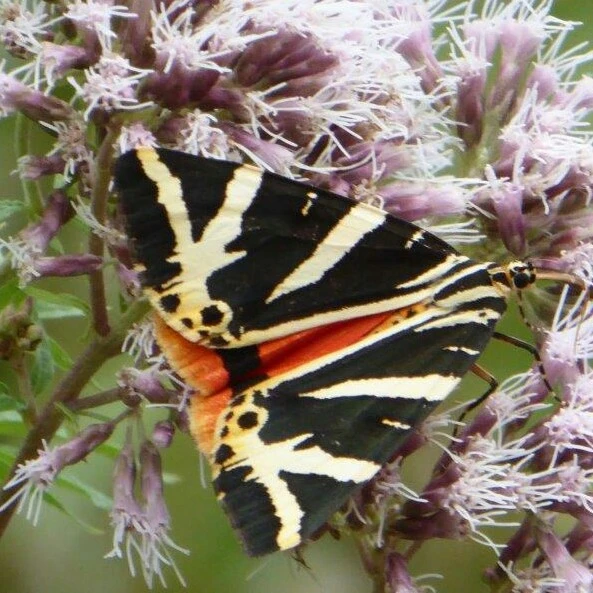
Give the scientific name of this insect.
Euplagia quadripunctaria
